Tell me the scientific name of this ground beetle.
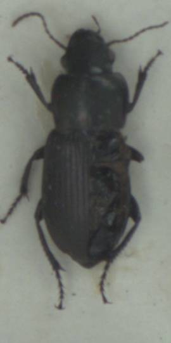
Harpalus affinis
